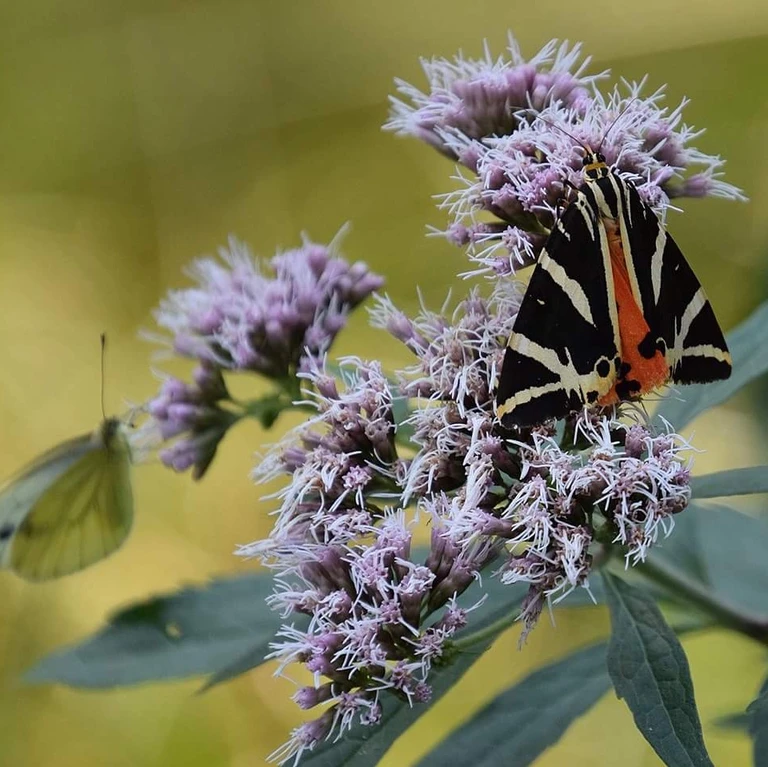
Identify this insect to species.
Euplagia quadripunctaria
